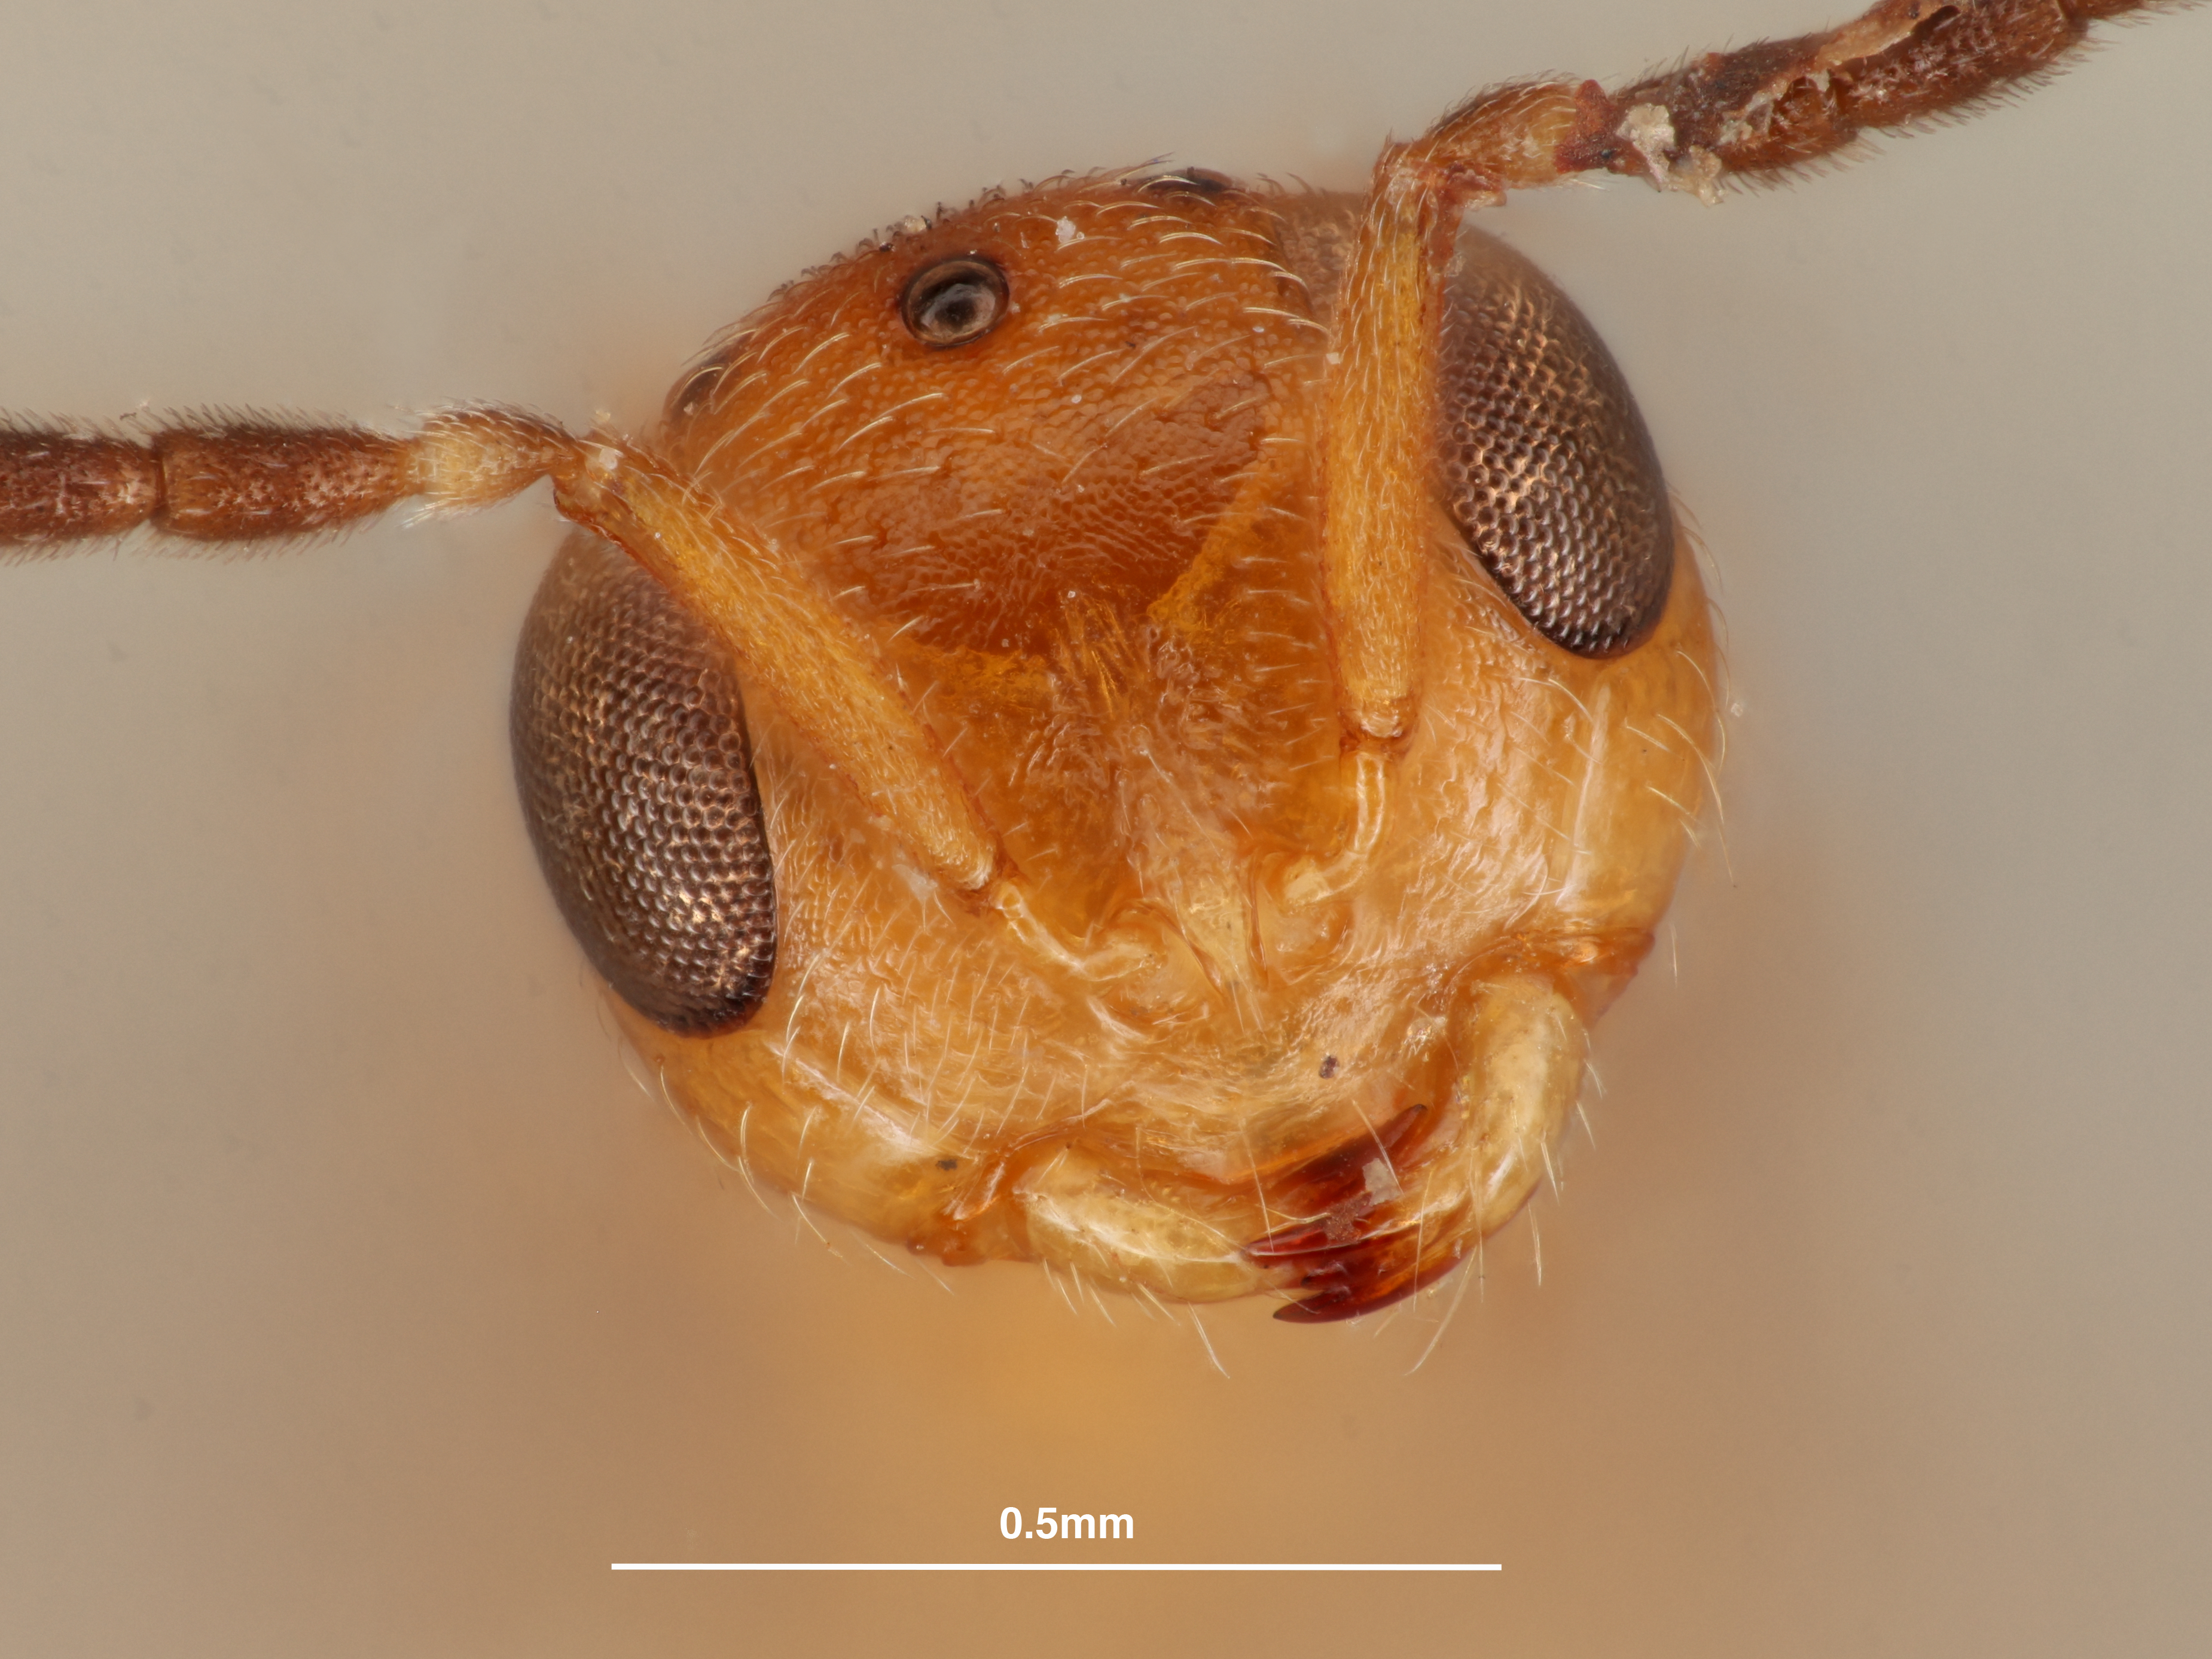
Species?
Calliscelio coorgensis
